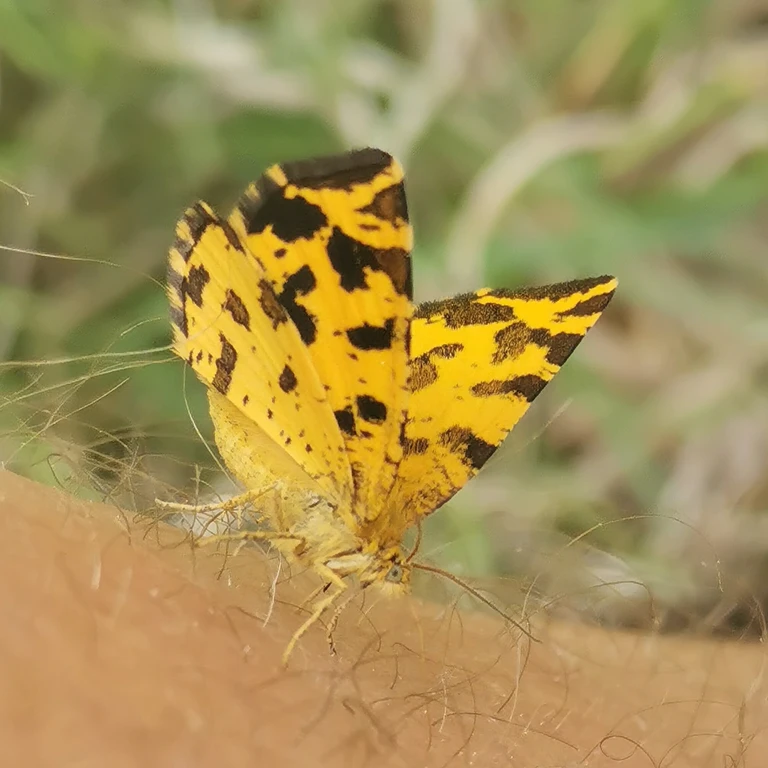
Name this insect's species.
Pseudopanthera macularia
